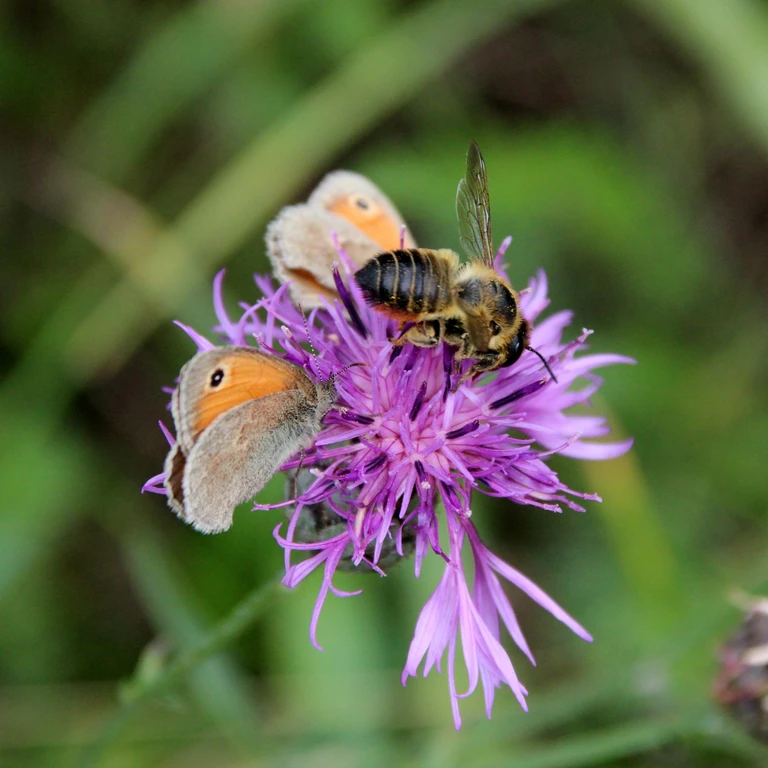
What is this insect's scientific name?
Coenonympha pamphilus
